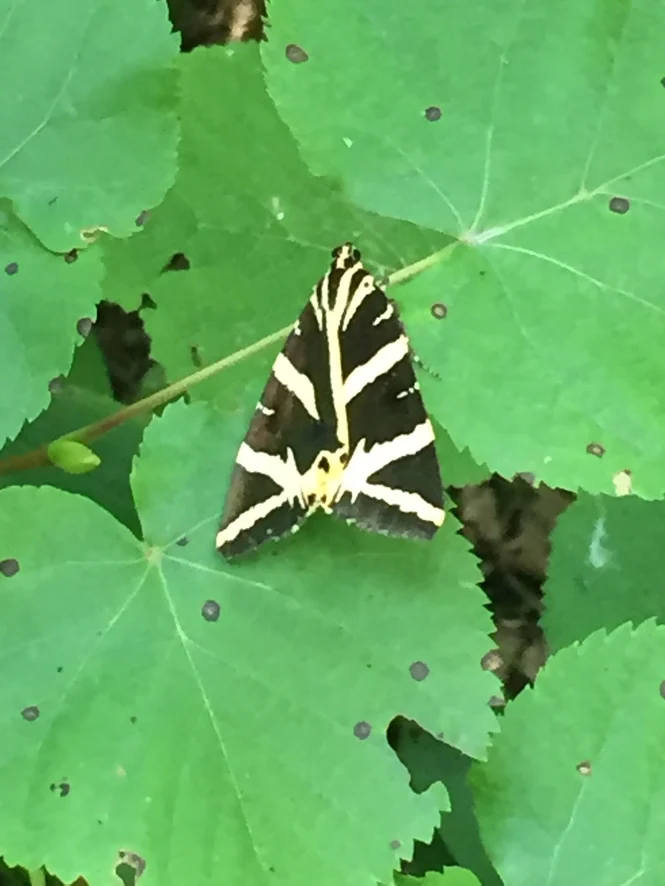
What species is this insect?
Euplagia quadripunctaria
